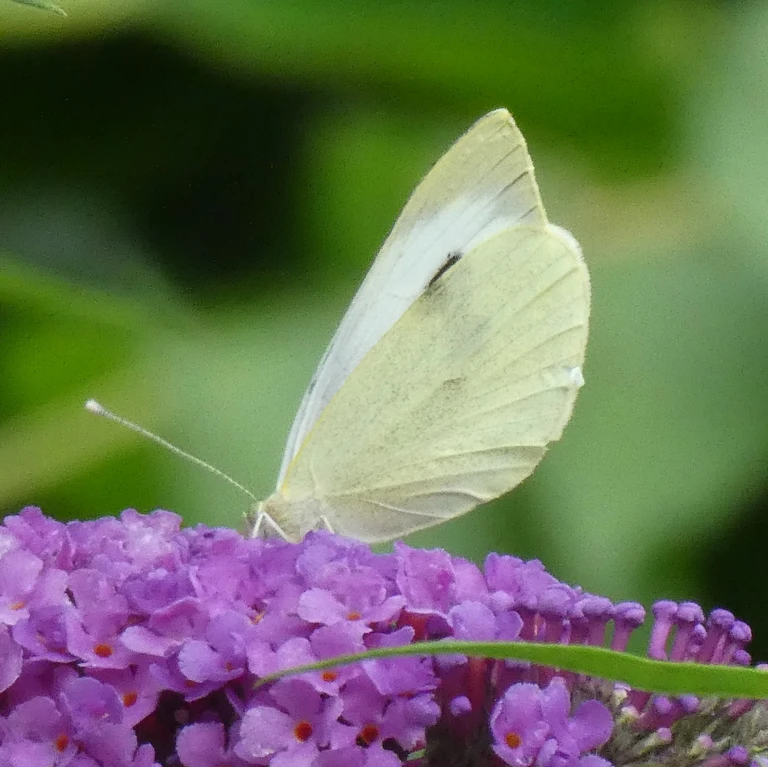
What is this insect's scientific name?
Pieris brassicae
